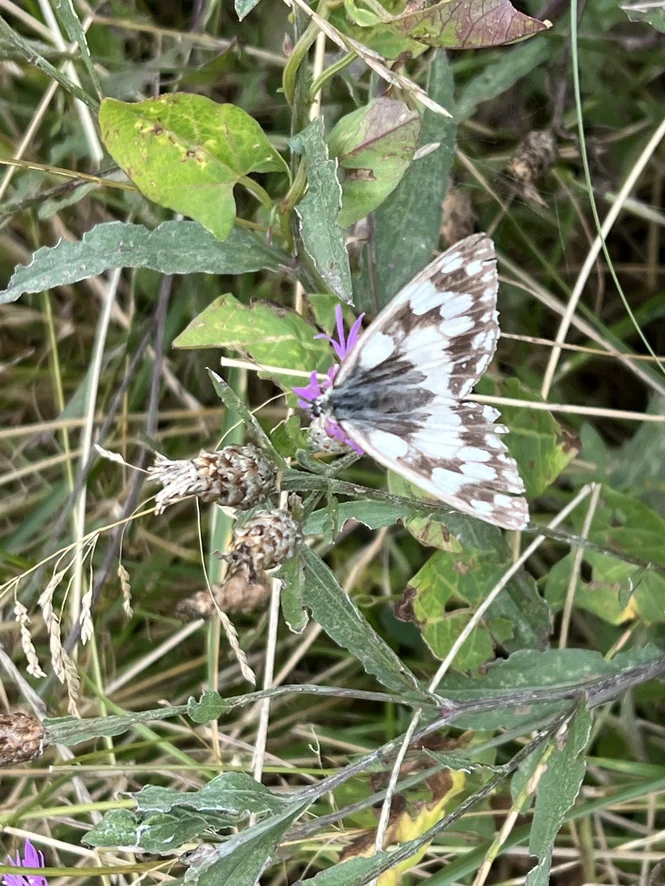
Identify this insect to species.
Melanargia galathea
